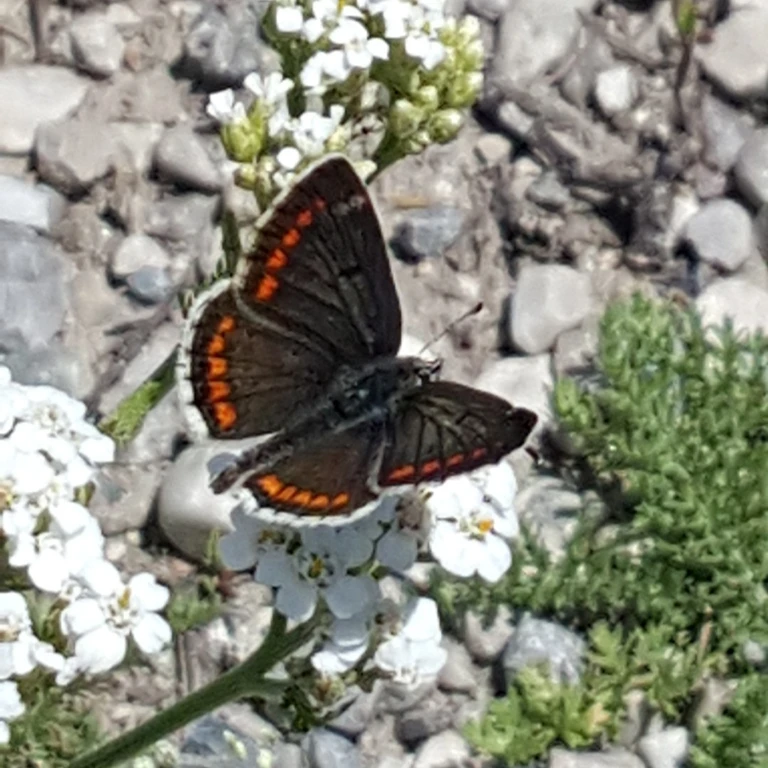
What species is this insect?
Aricia agestis/artaxerxes
